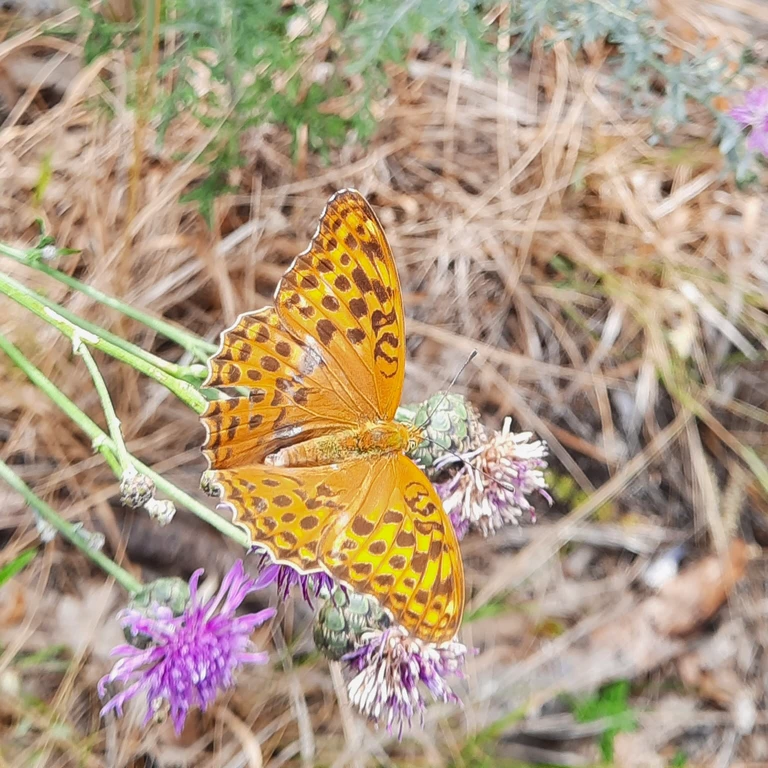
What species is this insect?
Argynnis paphia
